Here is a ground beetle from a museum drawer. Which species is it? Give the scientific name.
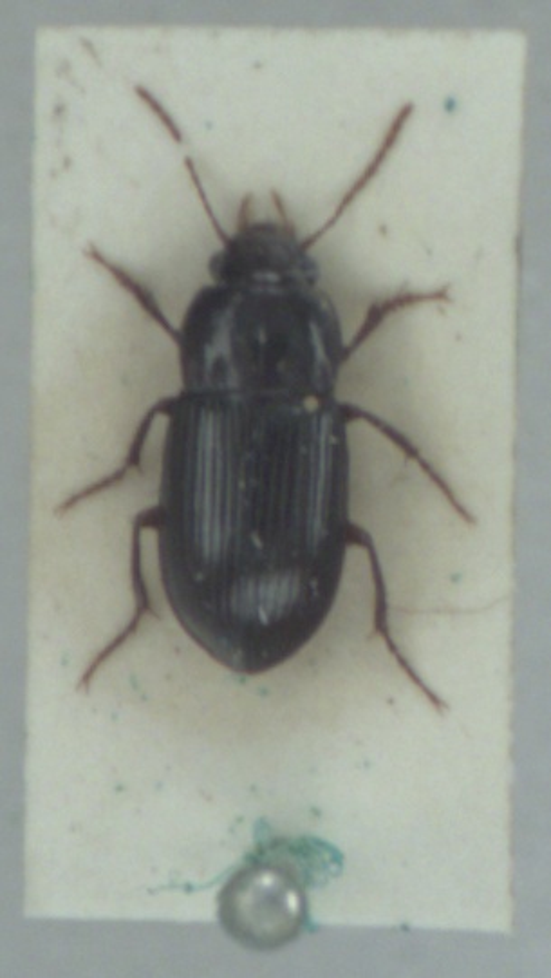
Amara apricaria
